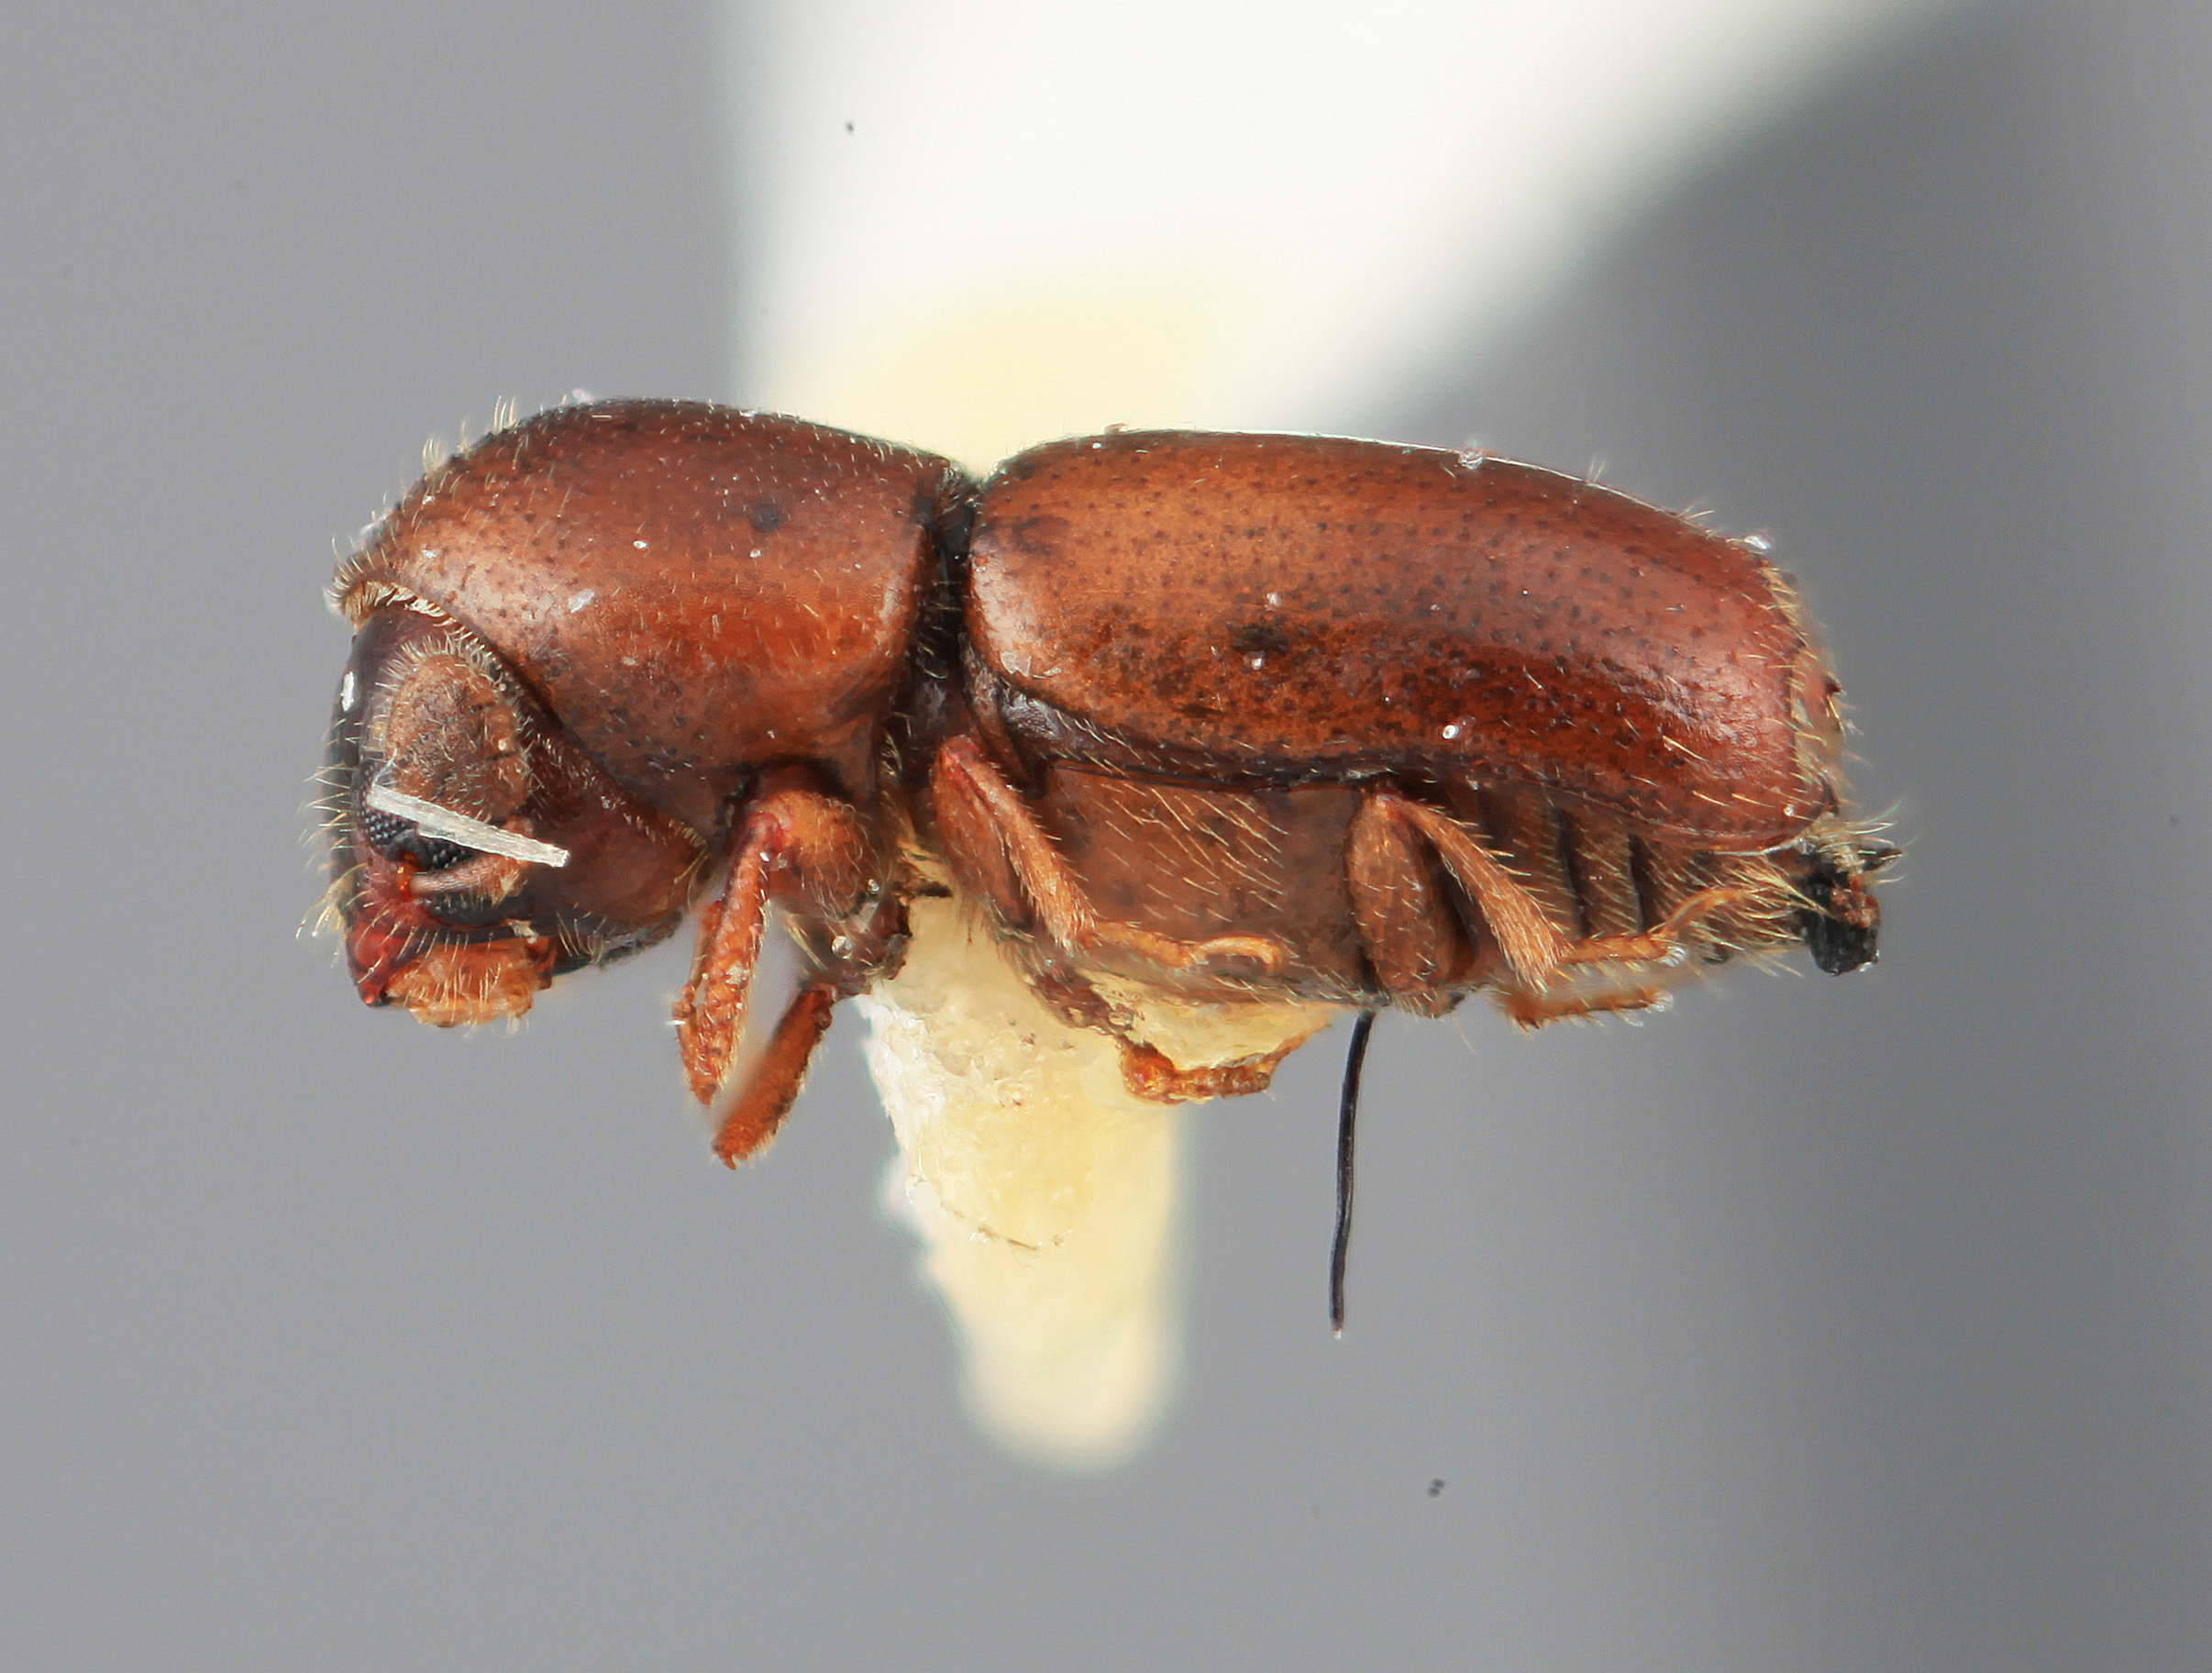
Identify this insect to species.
Microcorthylus grandiclavatus
